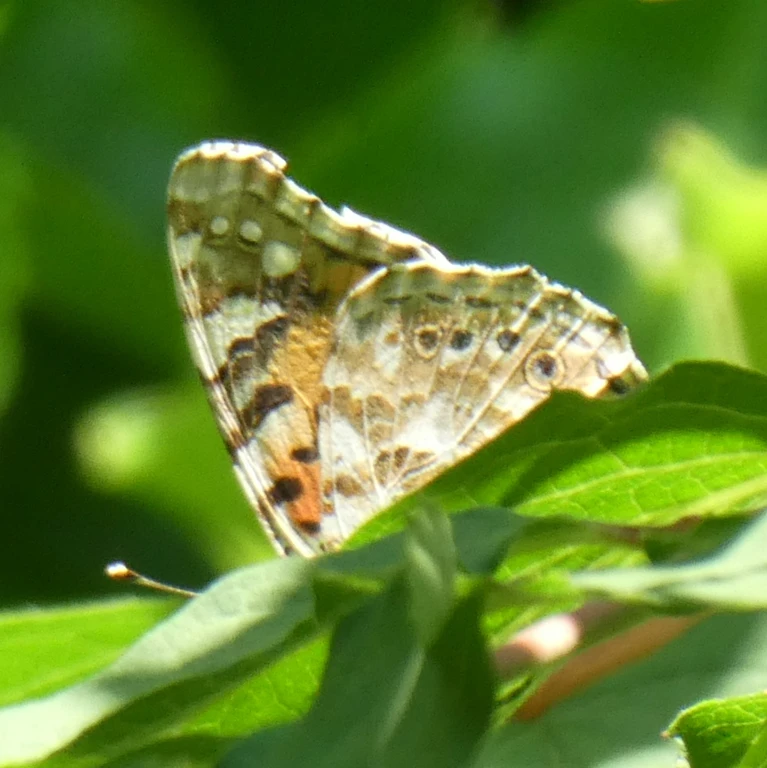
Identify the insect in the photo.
Vanessa cardui
